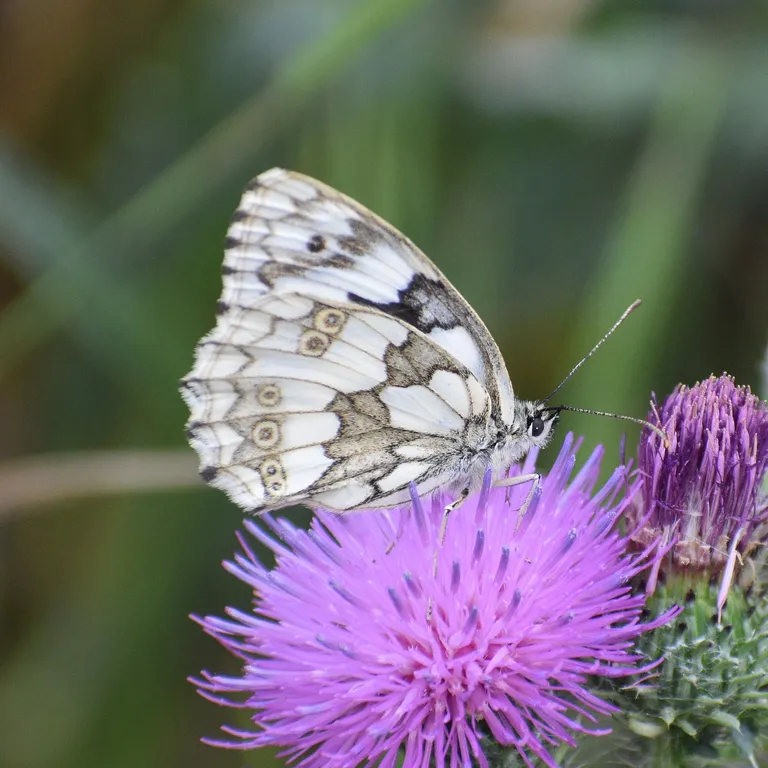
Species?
Melanargia galathea
